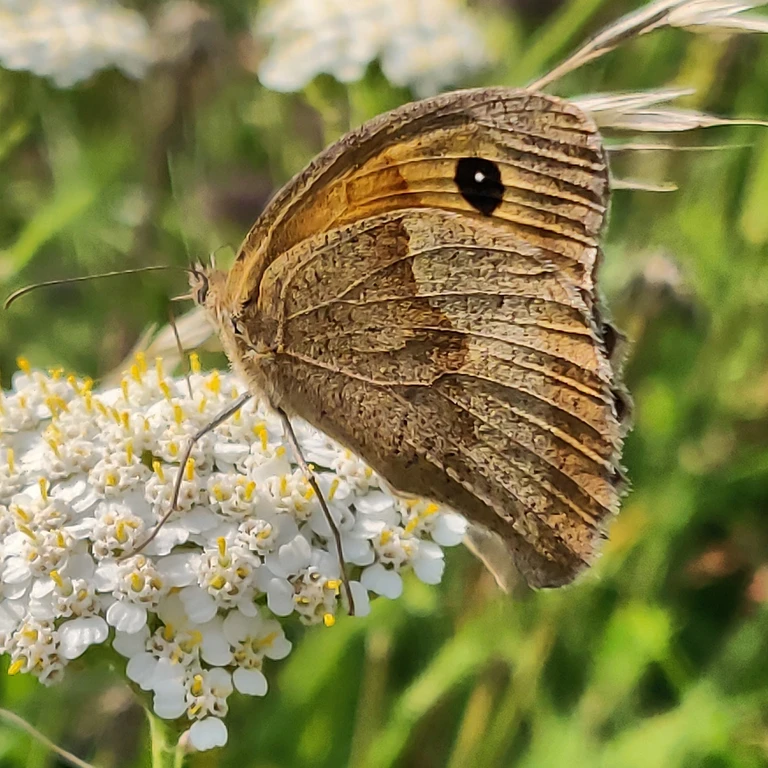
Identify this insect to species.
Maniola jurtina
